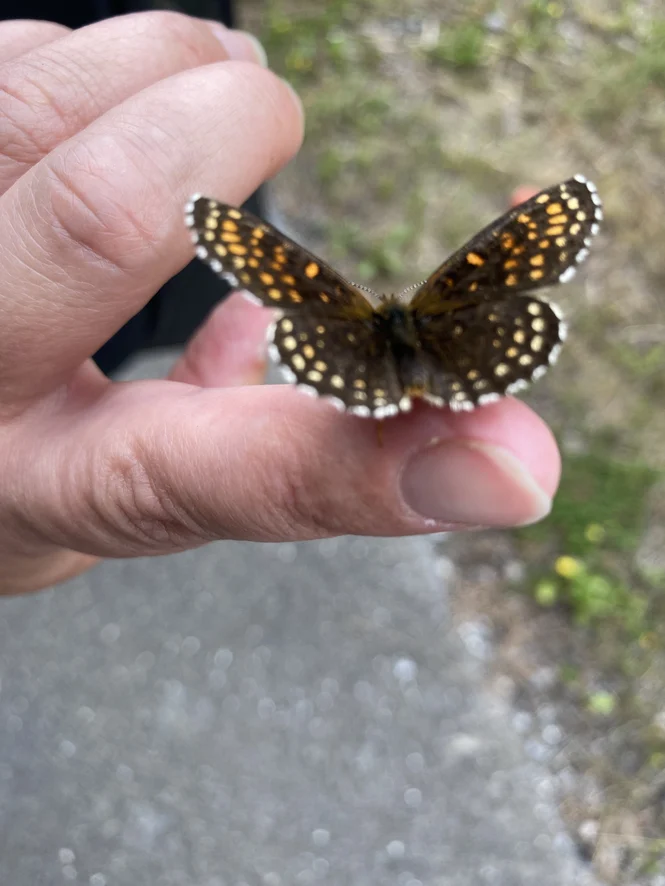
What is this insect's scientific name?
Melitaea diamina
